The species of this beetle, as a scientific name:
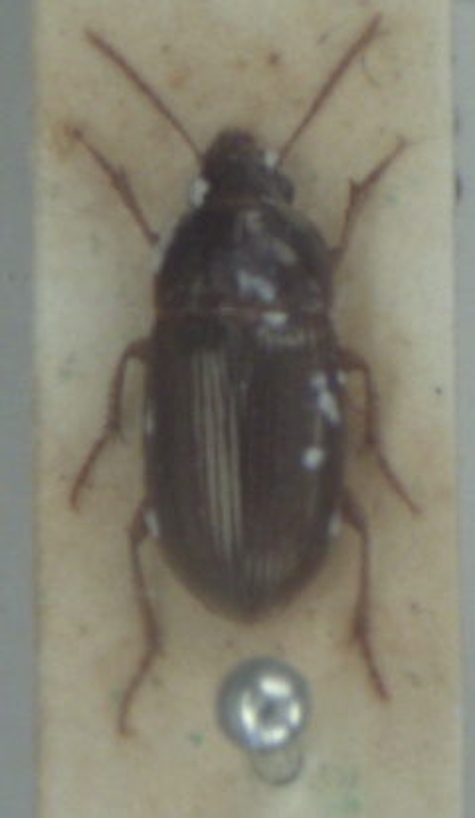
Amara bifrons
